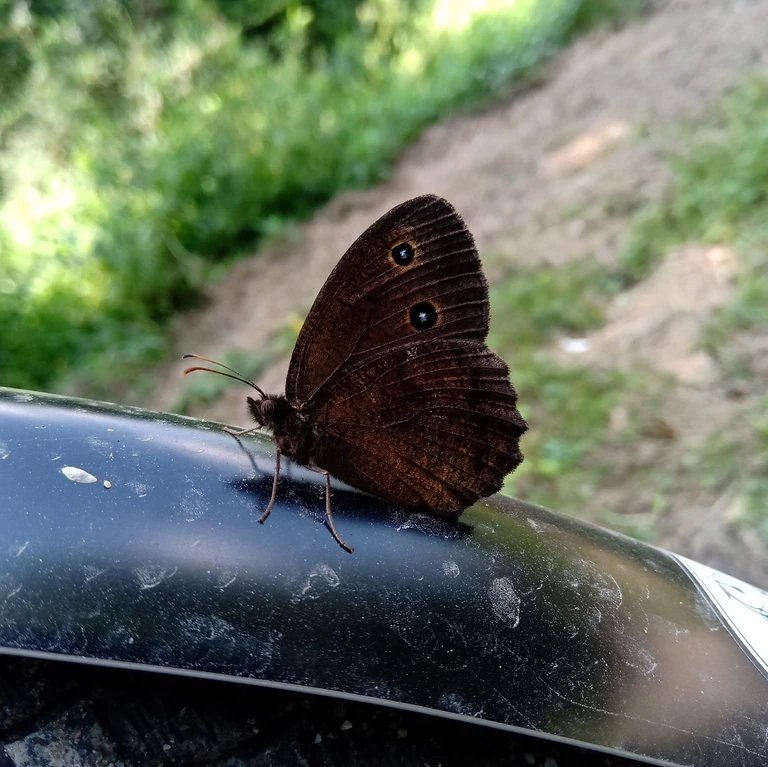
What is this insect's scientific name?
Minois dryas
